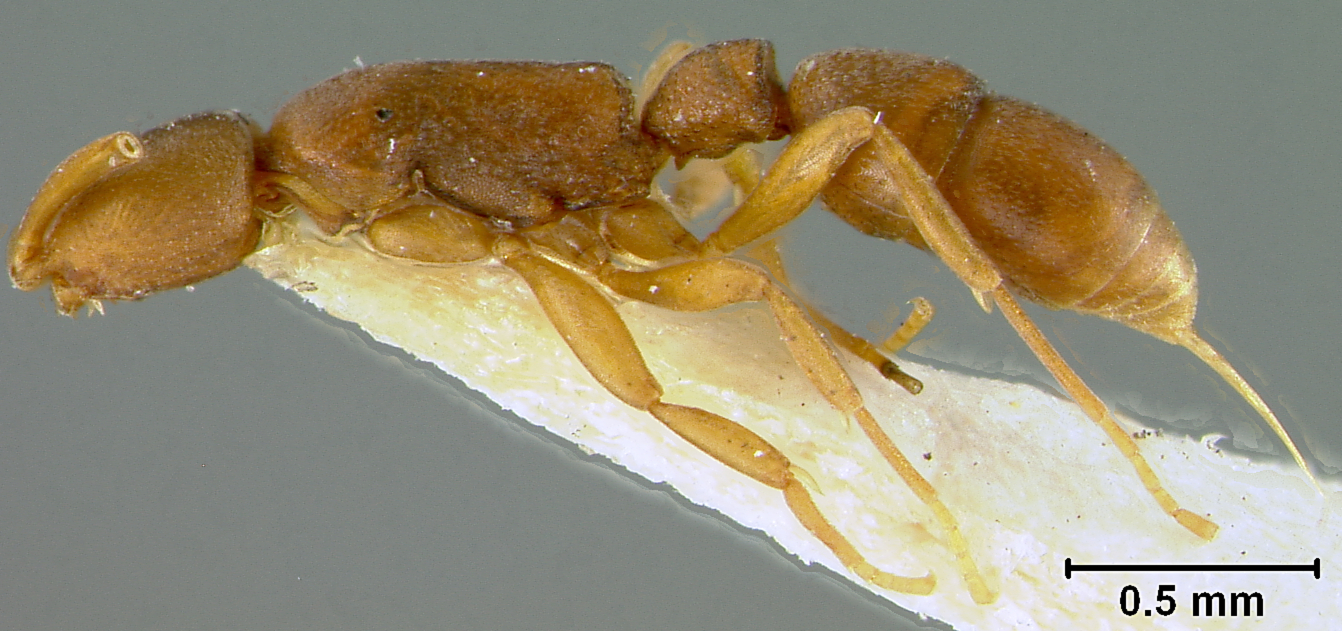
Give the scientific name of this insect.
Probolomyrmex dammermani
